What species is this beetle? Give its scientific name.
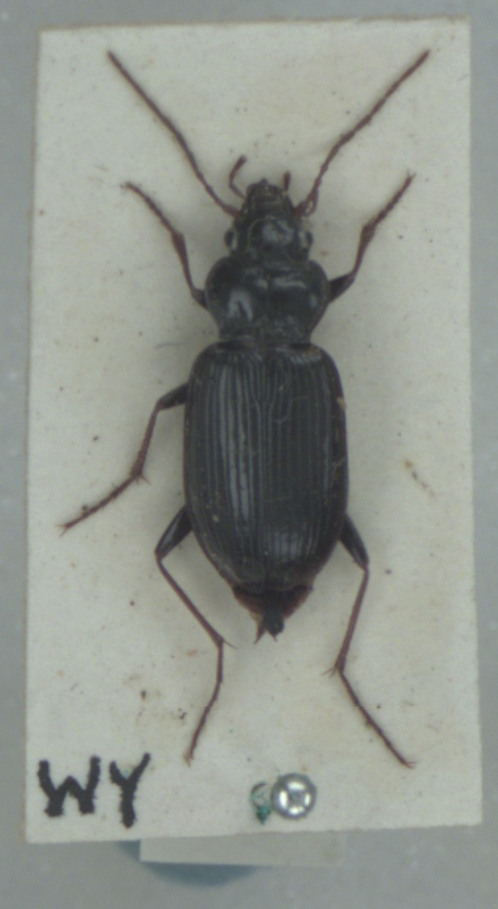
Nebria salina
